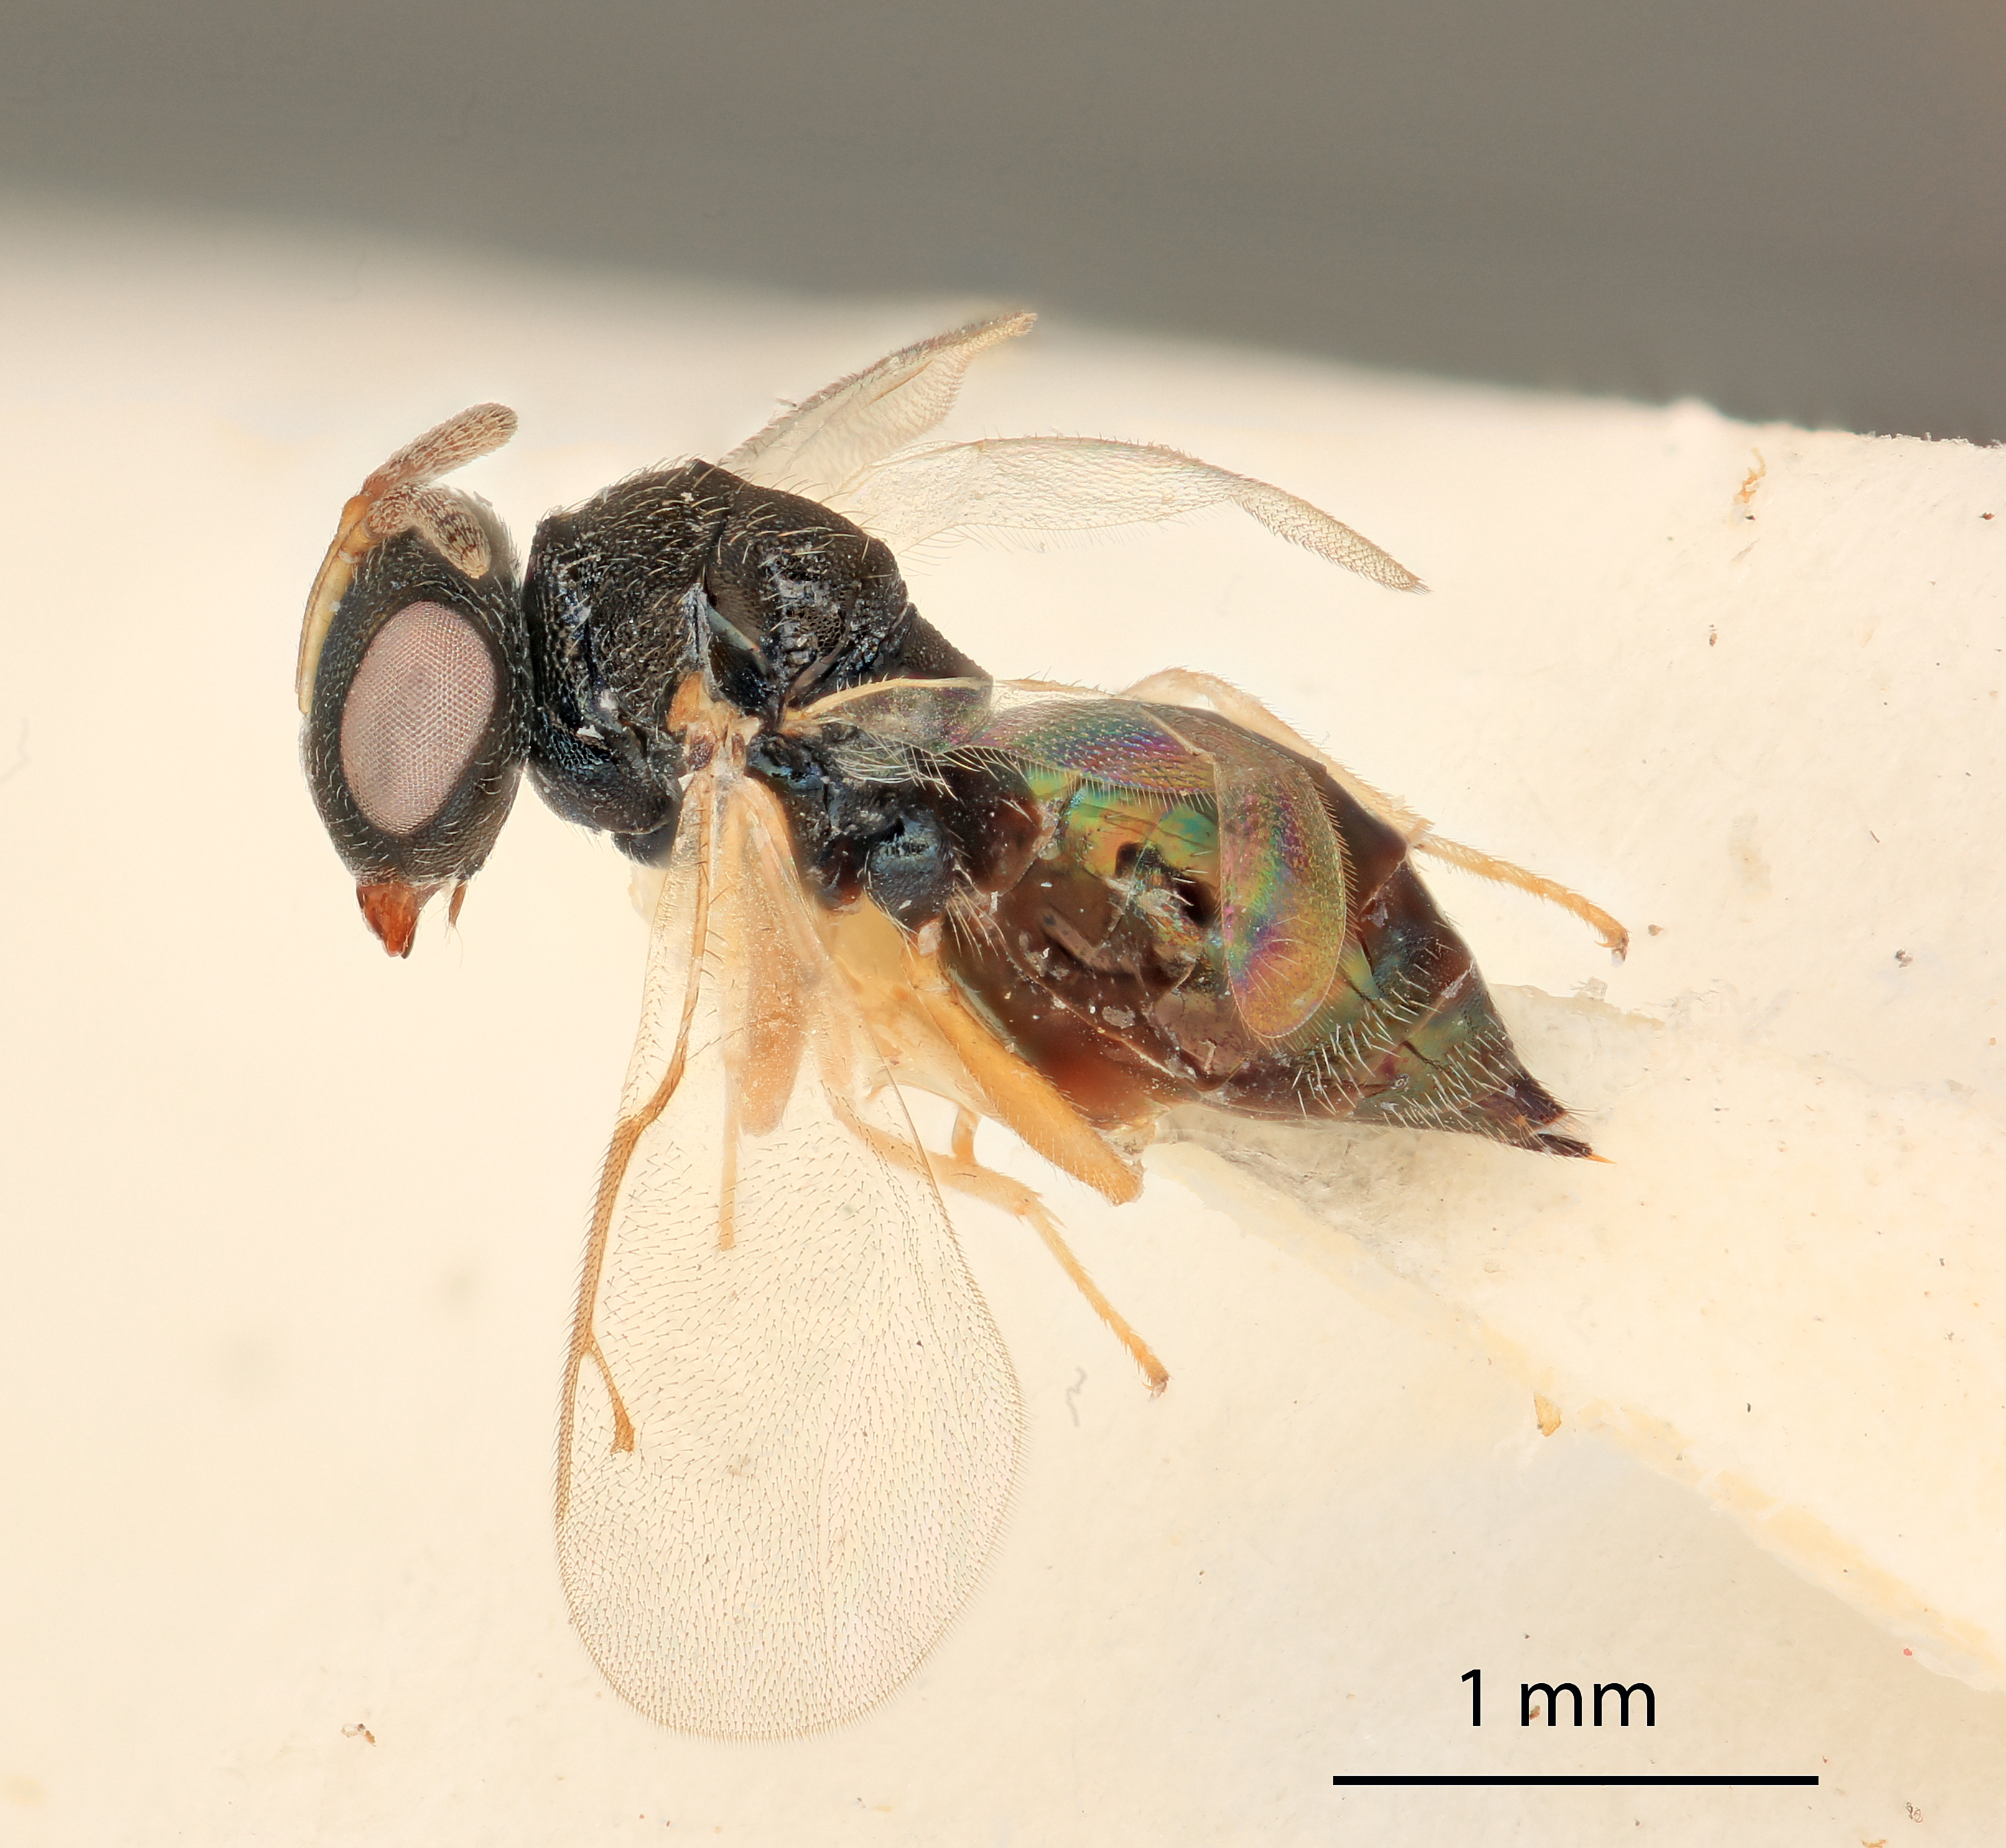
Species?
Lenka smithi
